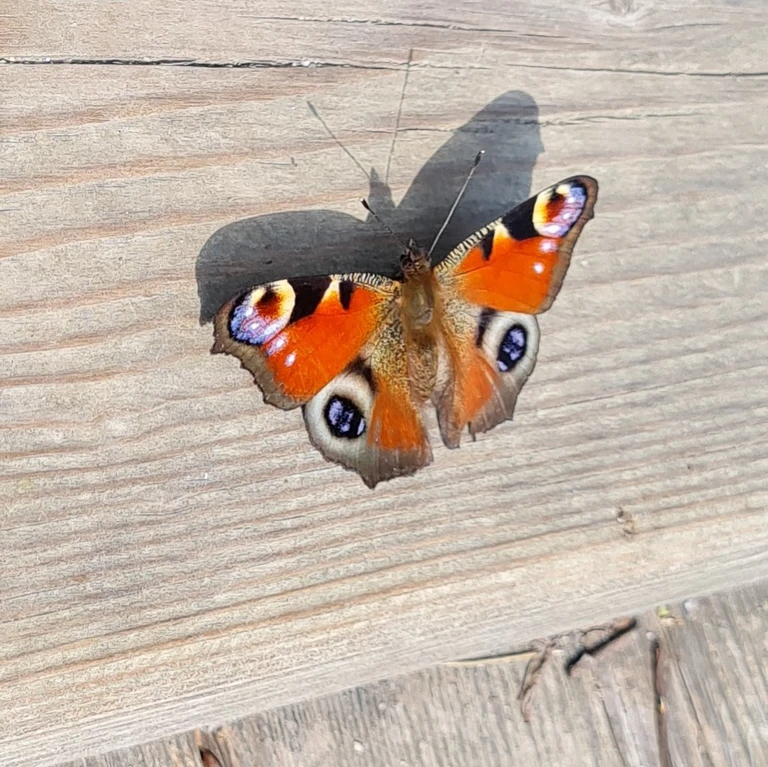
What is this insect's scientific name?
Aglais io
